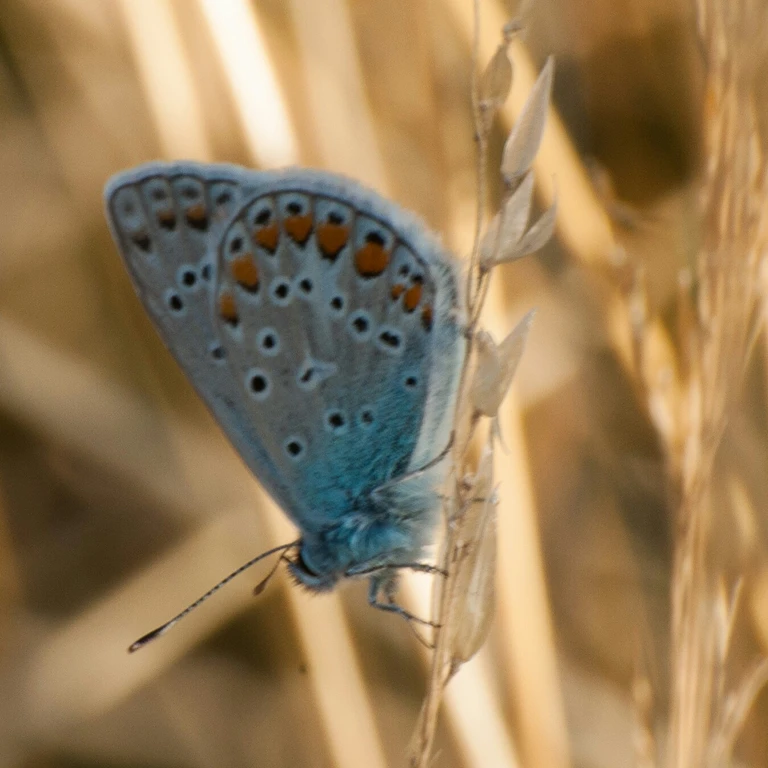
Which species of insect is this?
Polyommatus icarus
